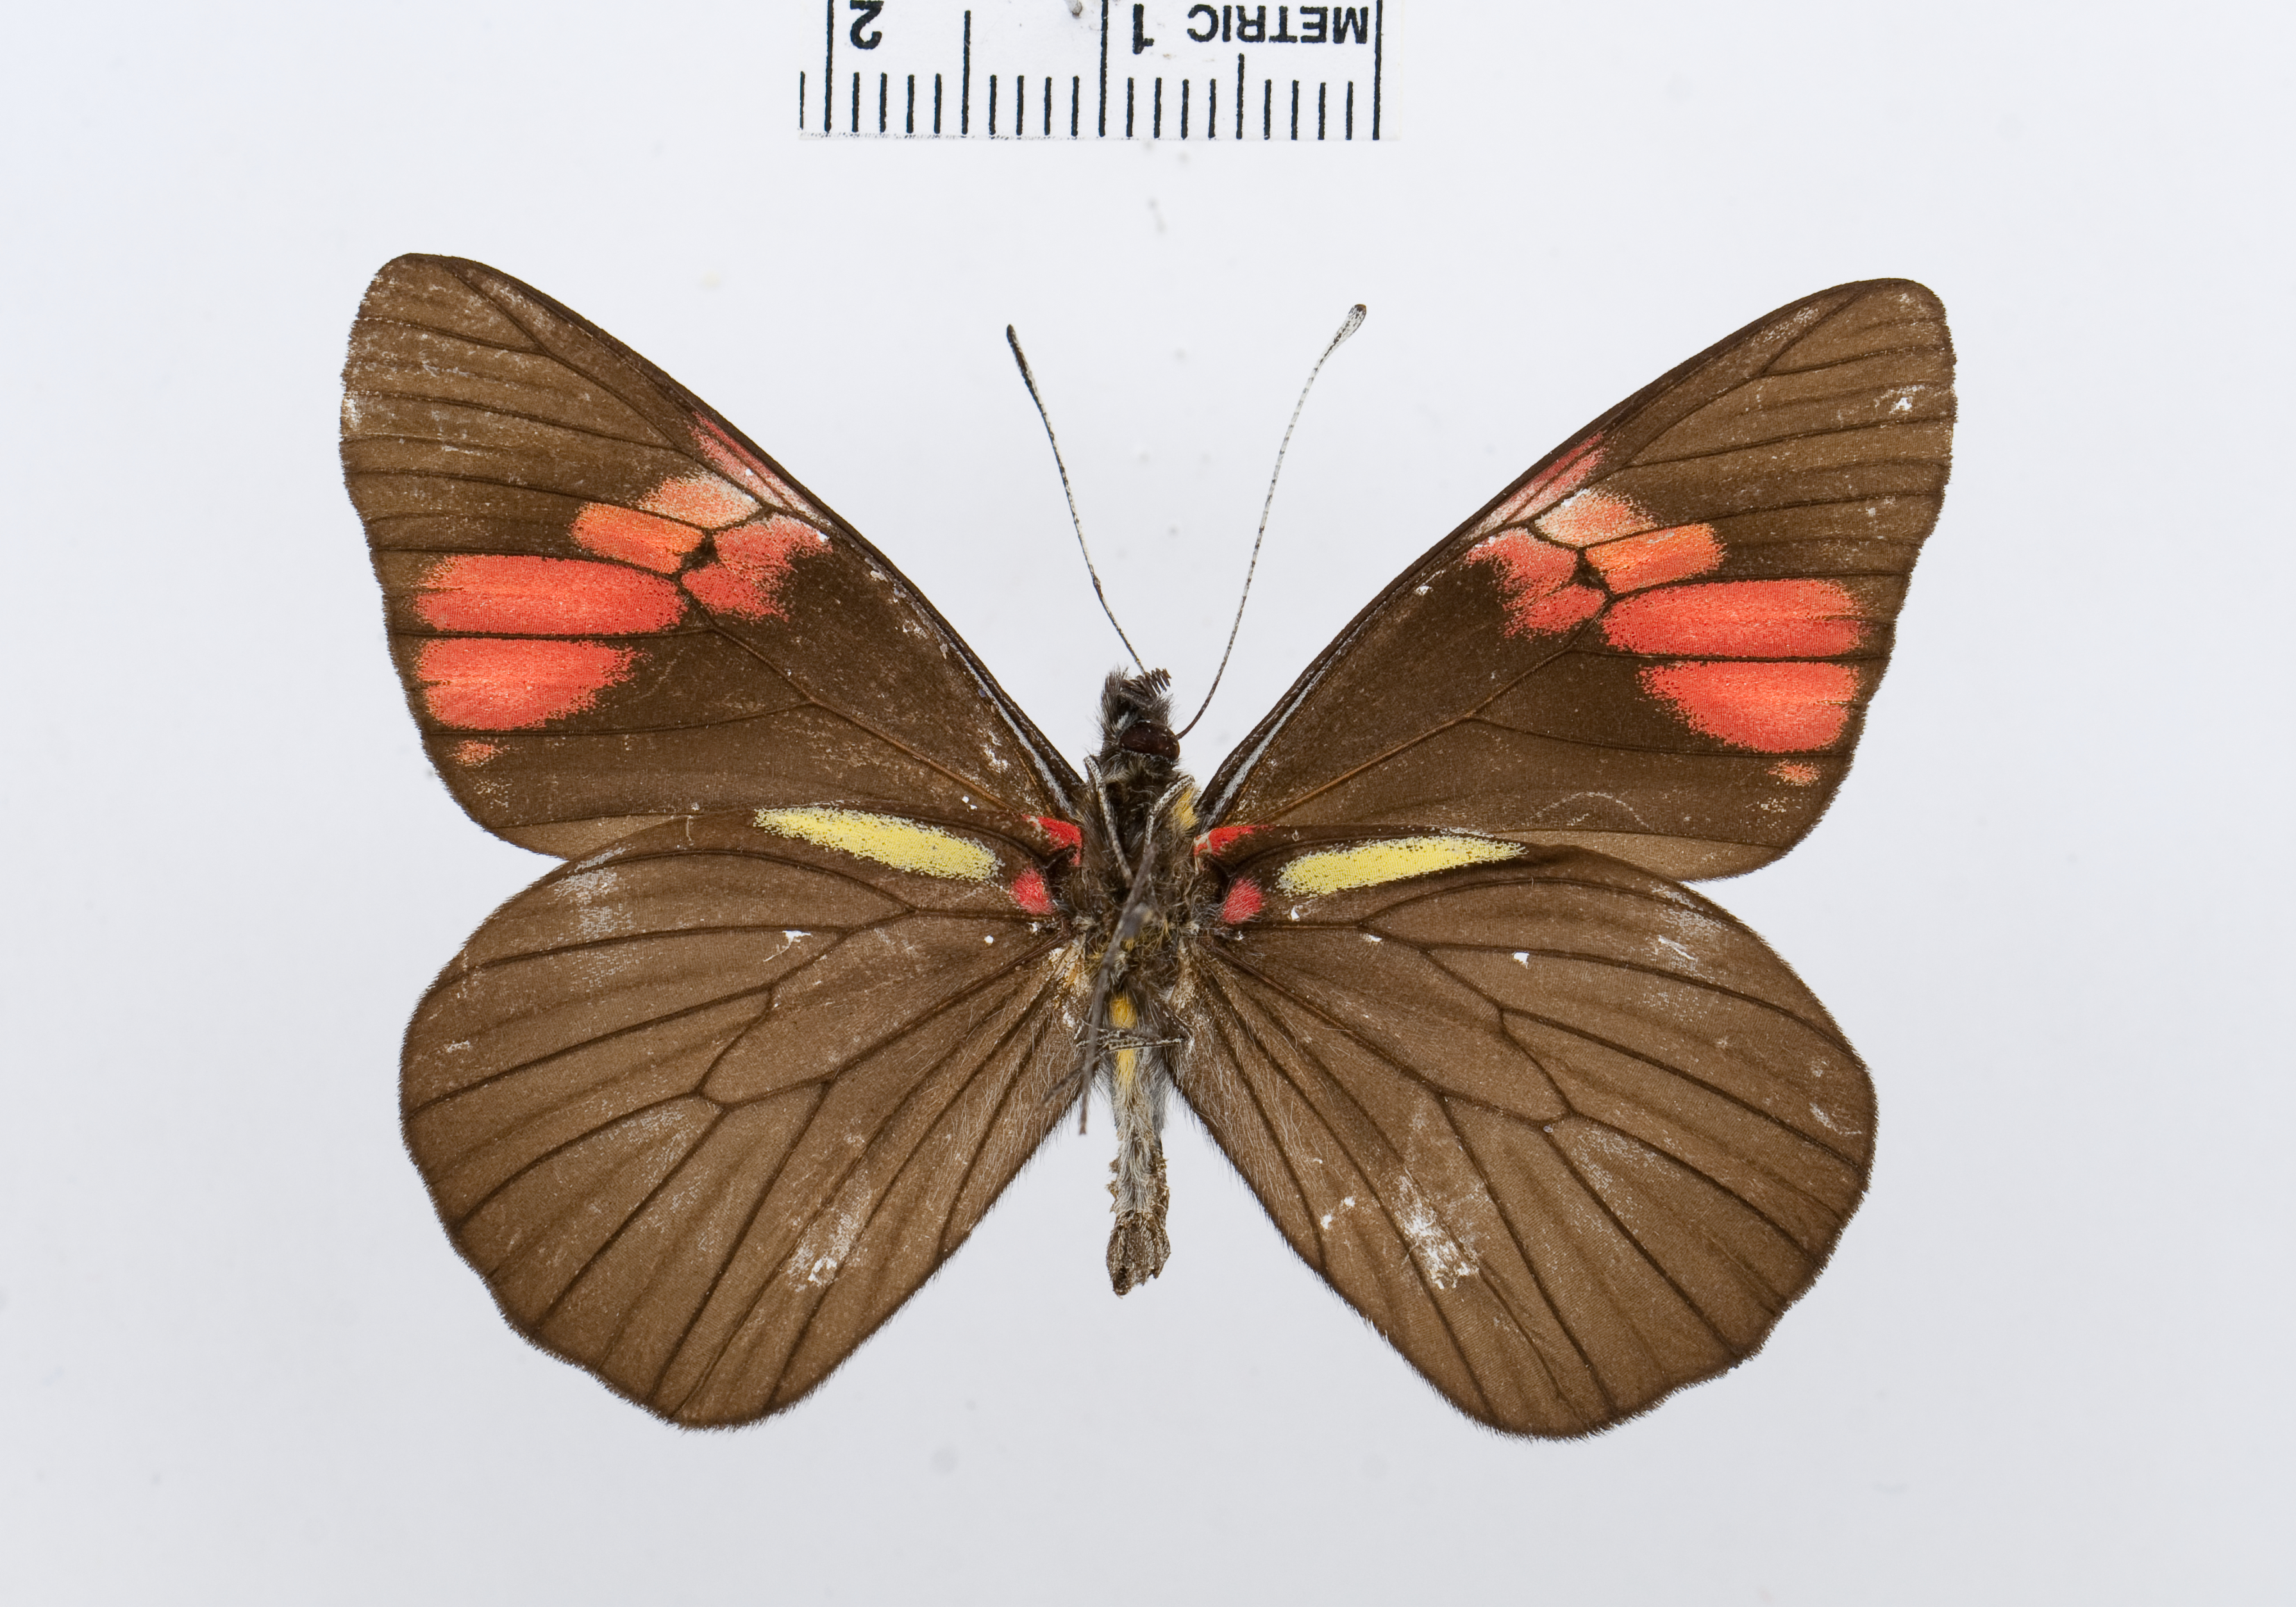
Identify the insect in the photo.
Pereute swainsoni
